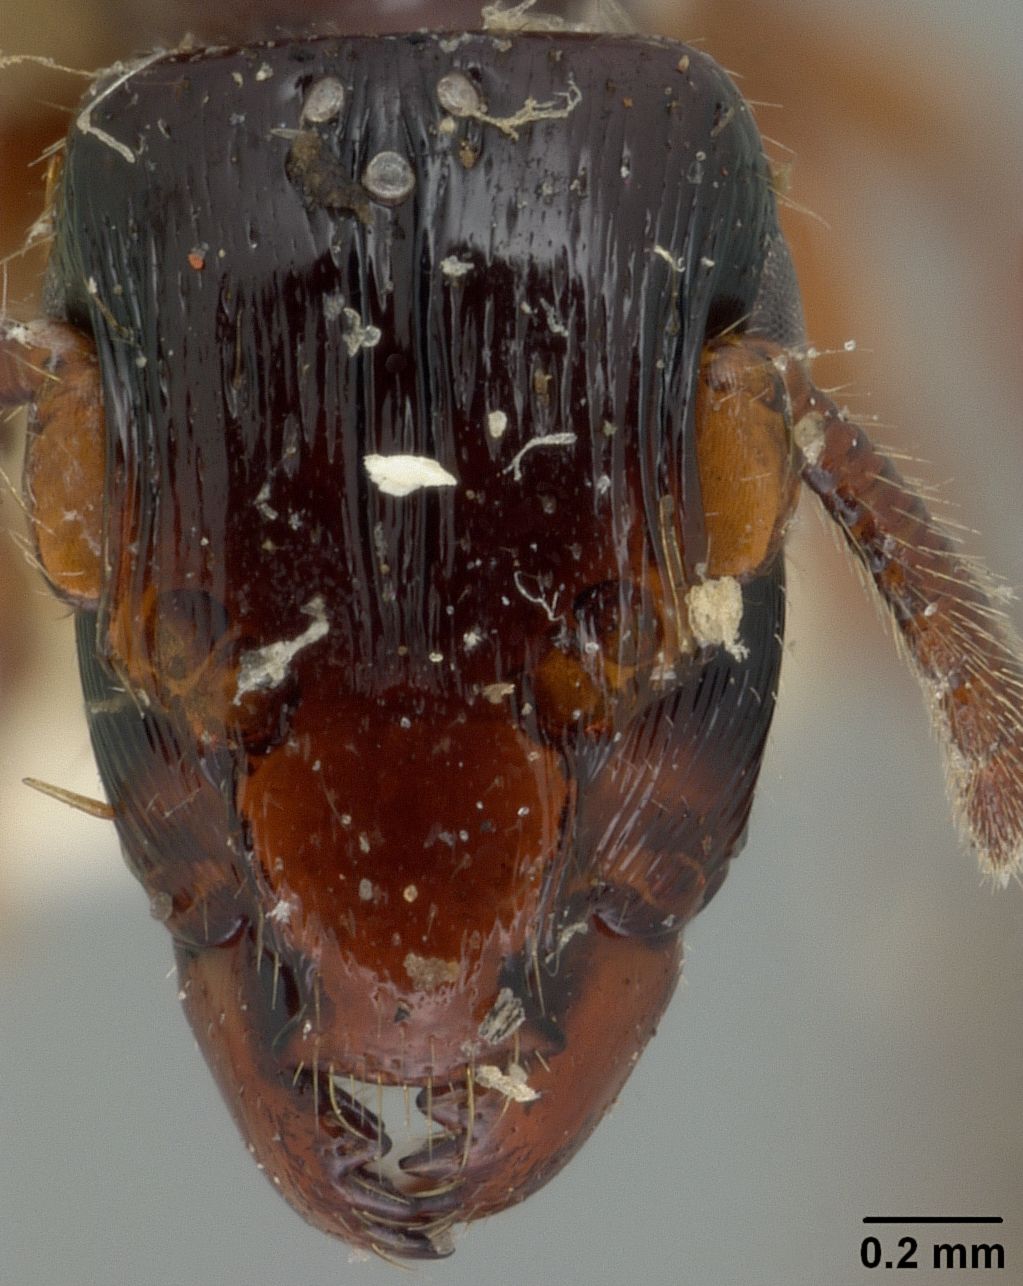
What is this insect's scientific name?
Metapone leae
